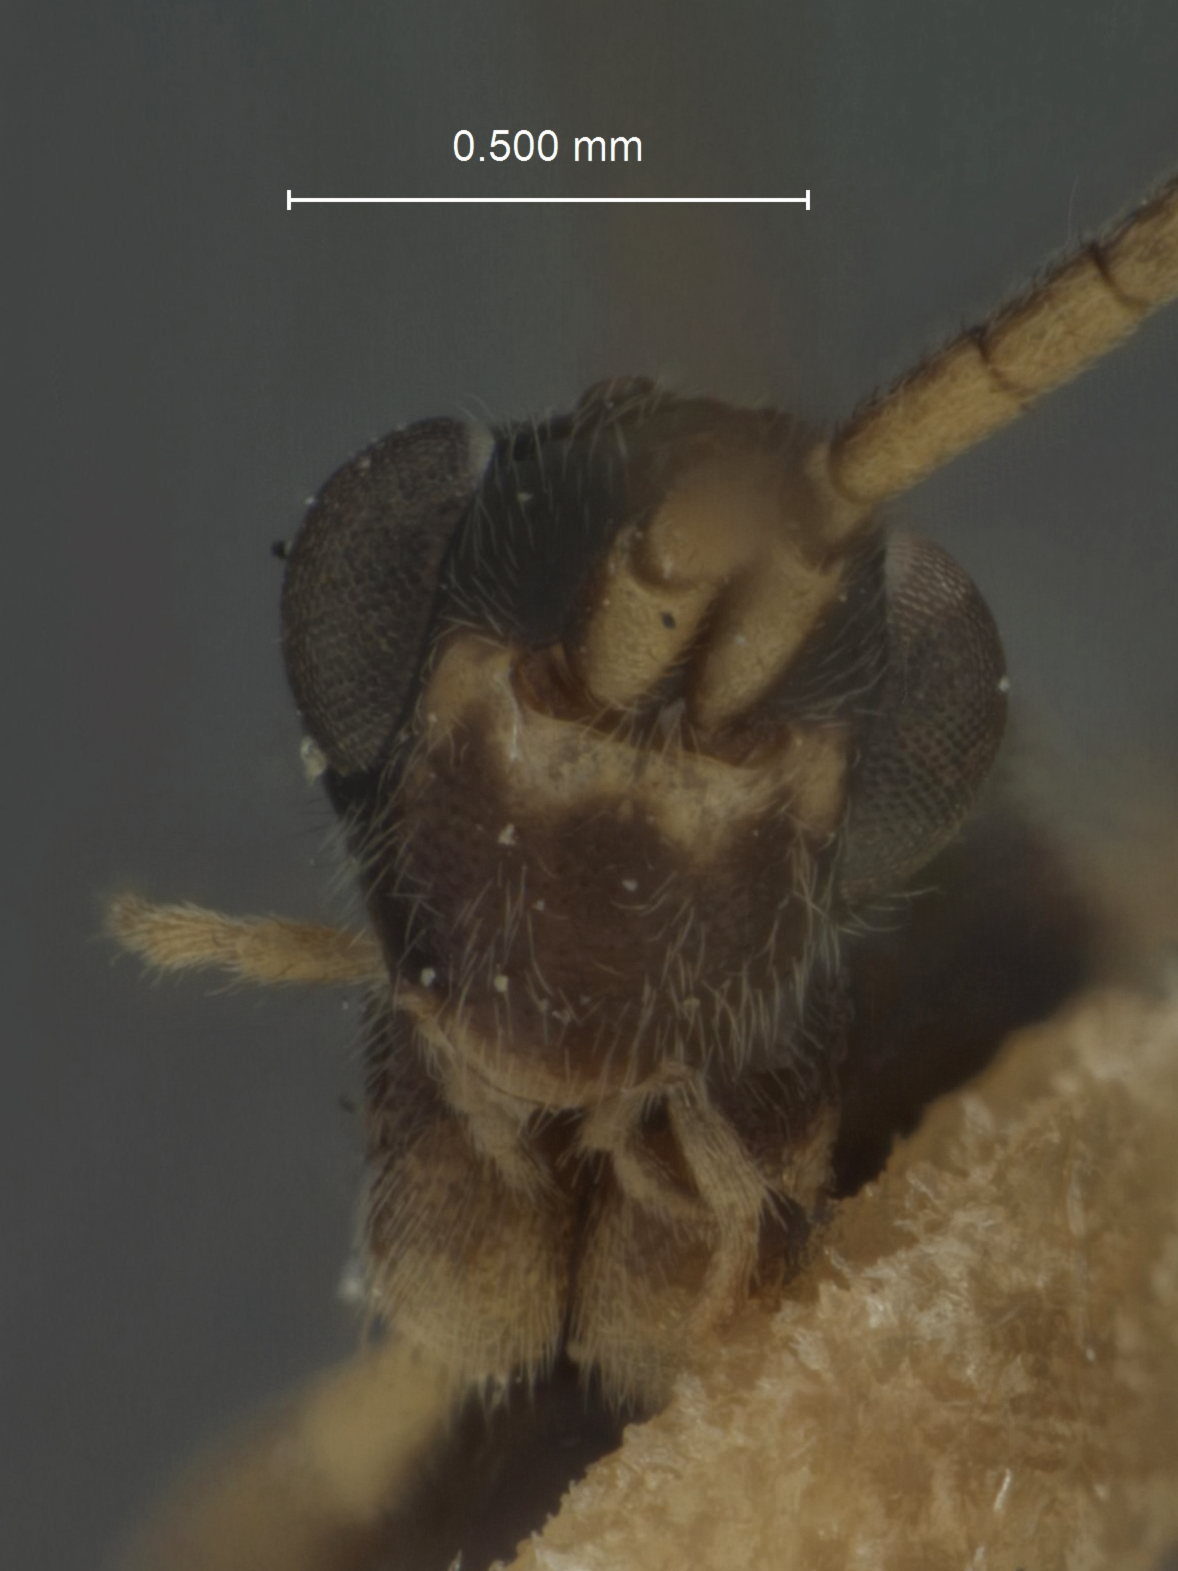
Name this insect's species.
Atmetus insularis
